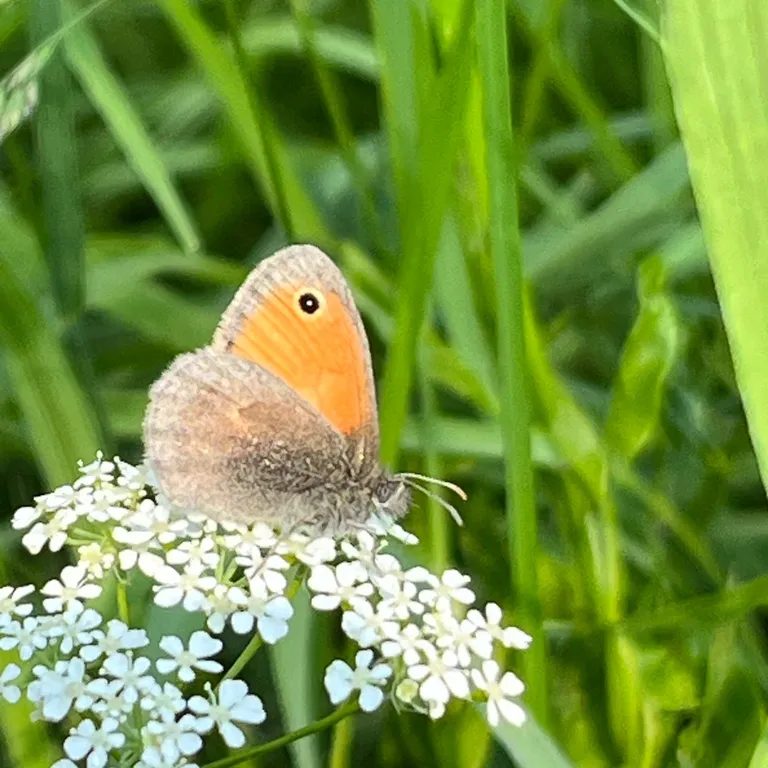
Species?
Coenonympha pamphilus
